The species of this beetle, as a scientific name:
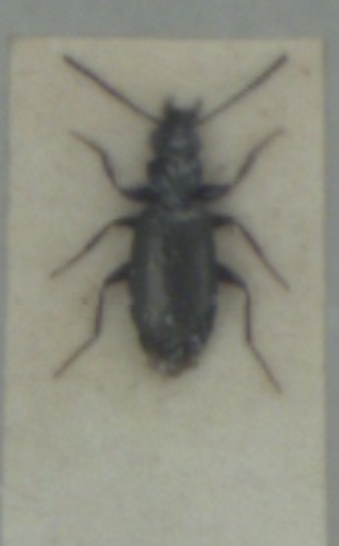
Syntomus foveatus
